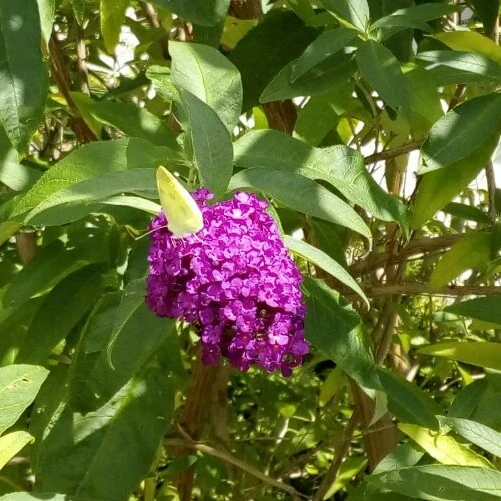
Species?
Pieris rapae
